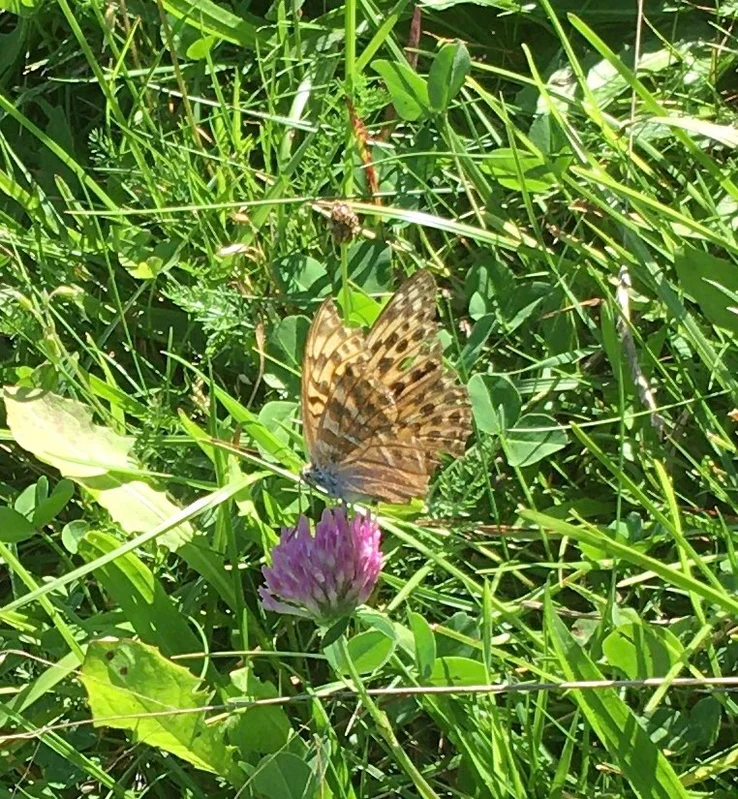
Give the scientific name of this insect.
Argynnis paphia
